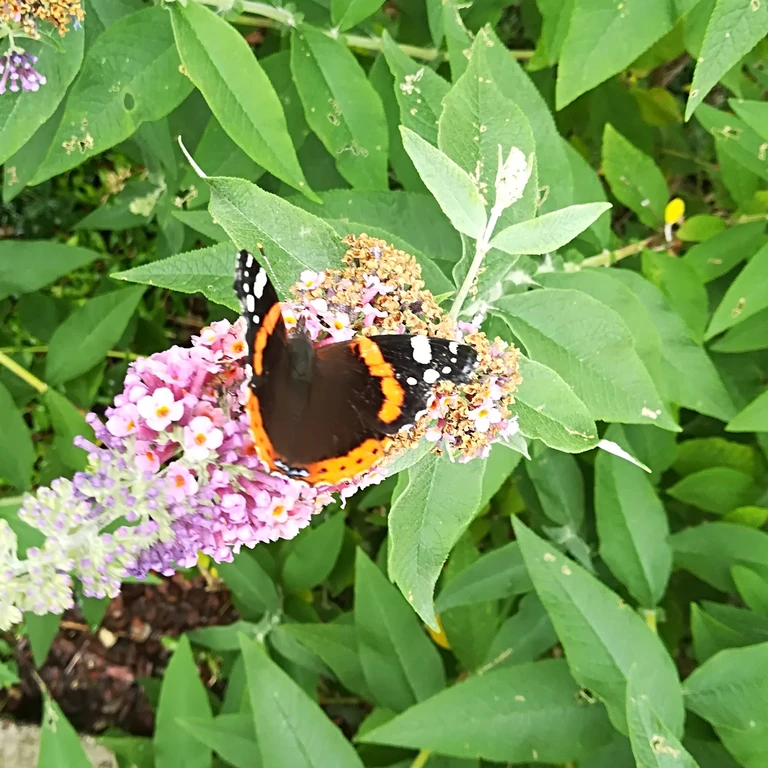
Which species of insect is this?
Vanessa atalanta
